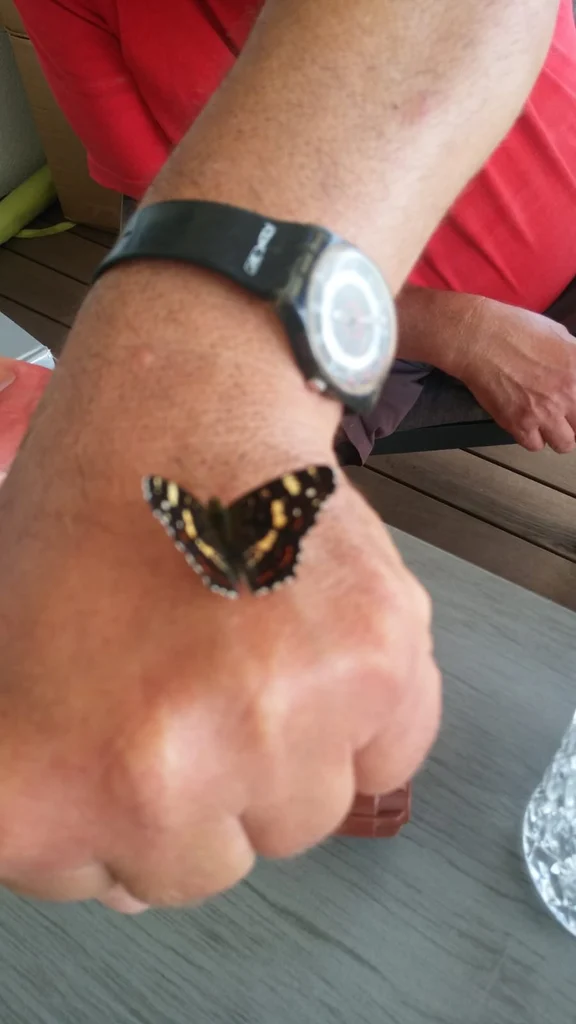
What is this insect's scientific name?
Araschnia levana
